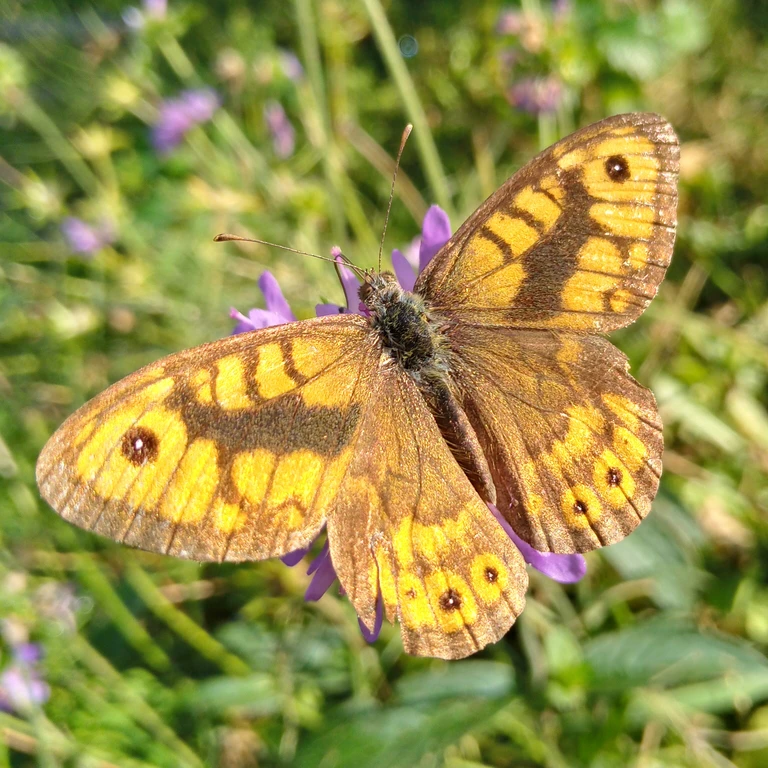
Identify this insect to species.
Lasiommata megera (also Pararge megera)
